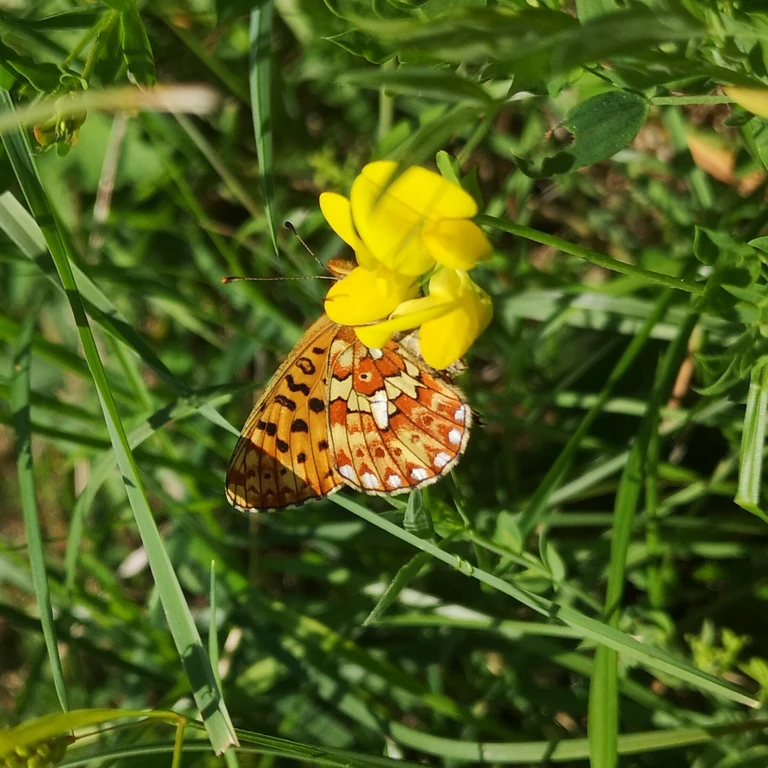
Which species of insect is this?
Boloria euphrosyne (also Clossiana euphrosyne)
